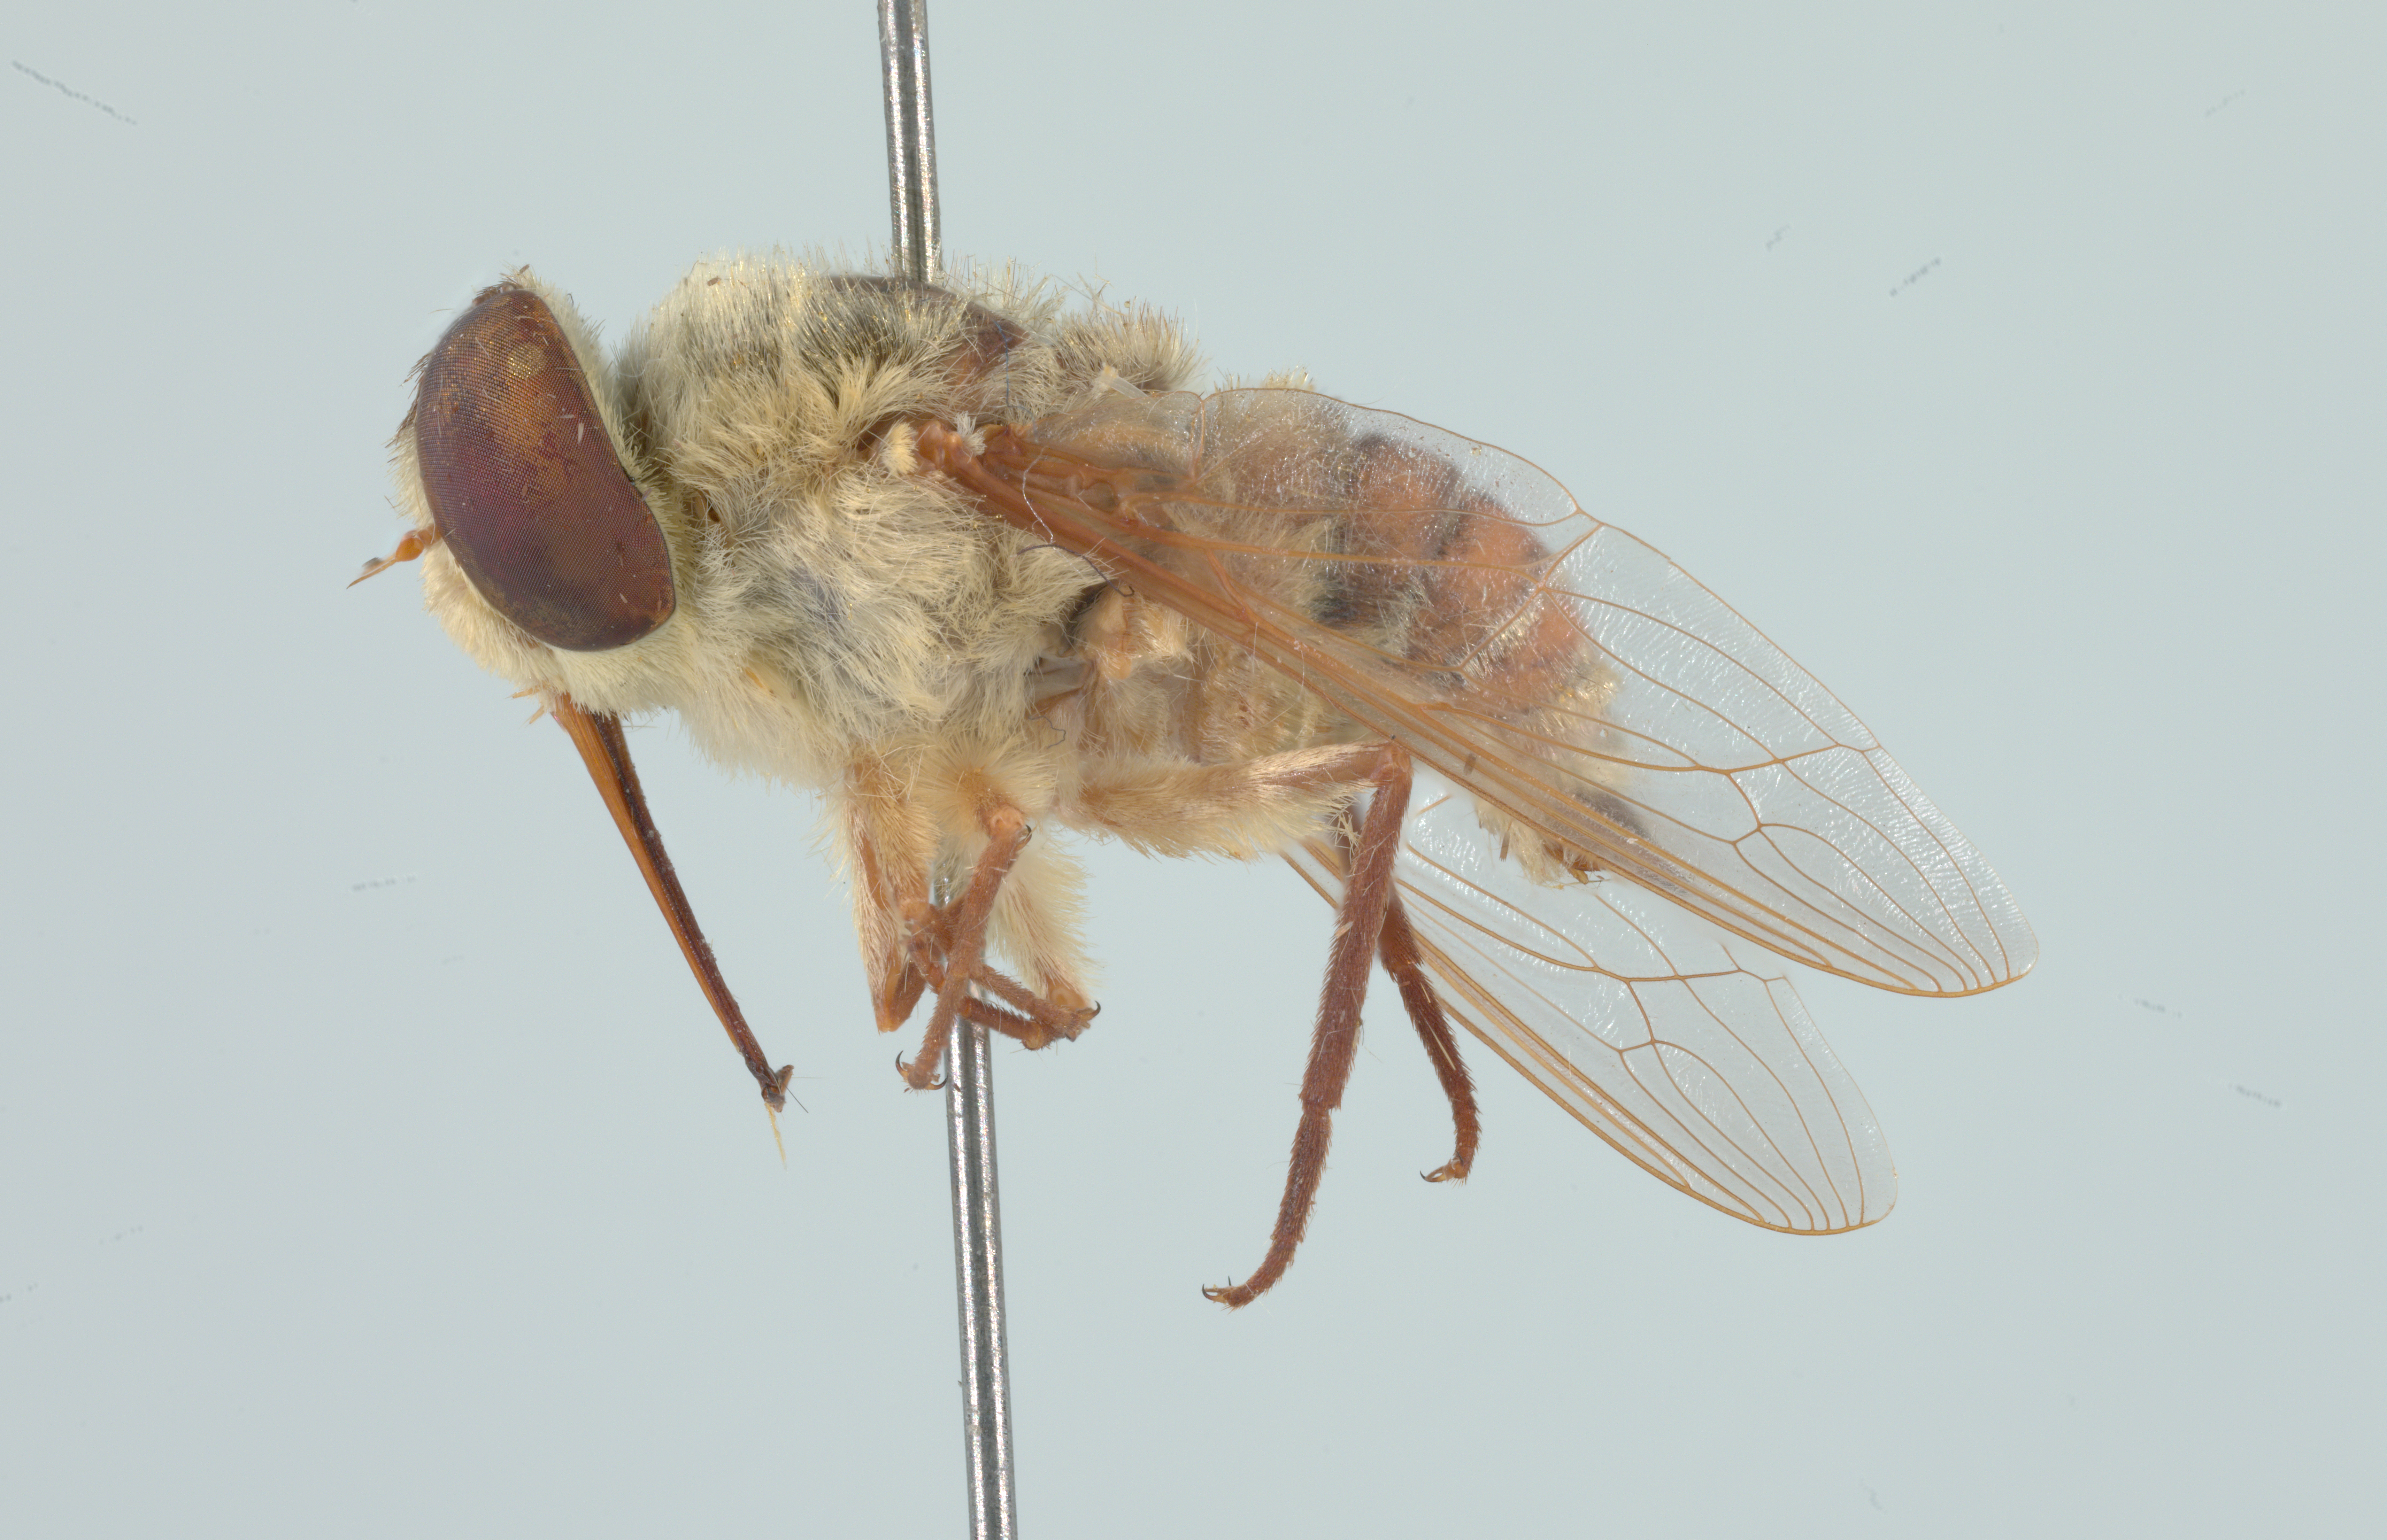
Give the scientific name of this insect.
Neorhynchocephalus volaticus
